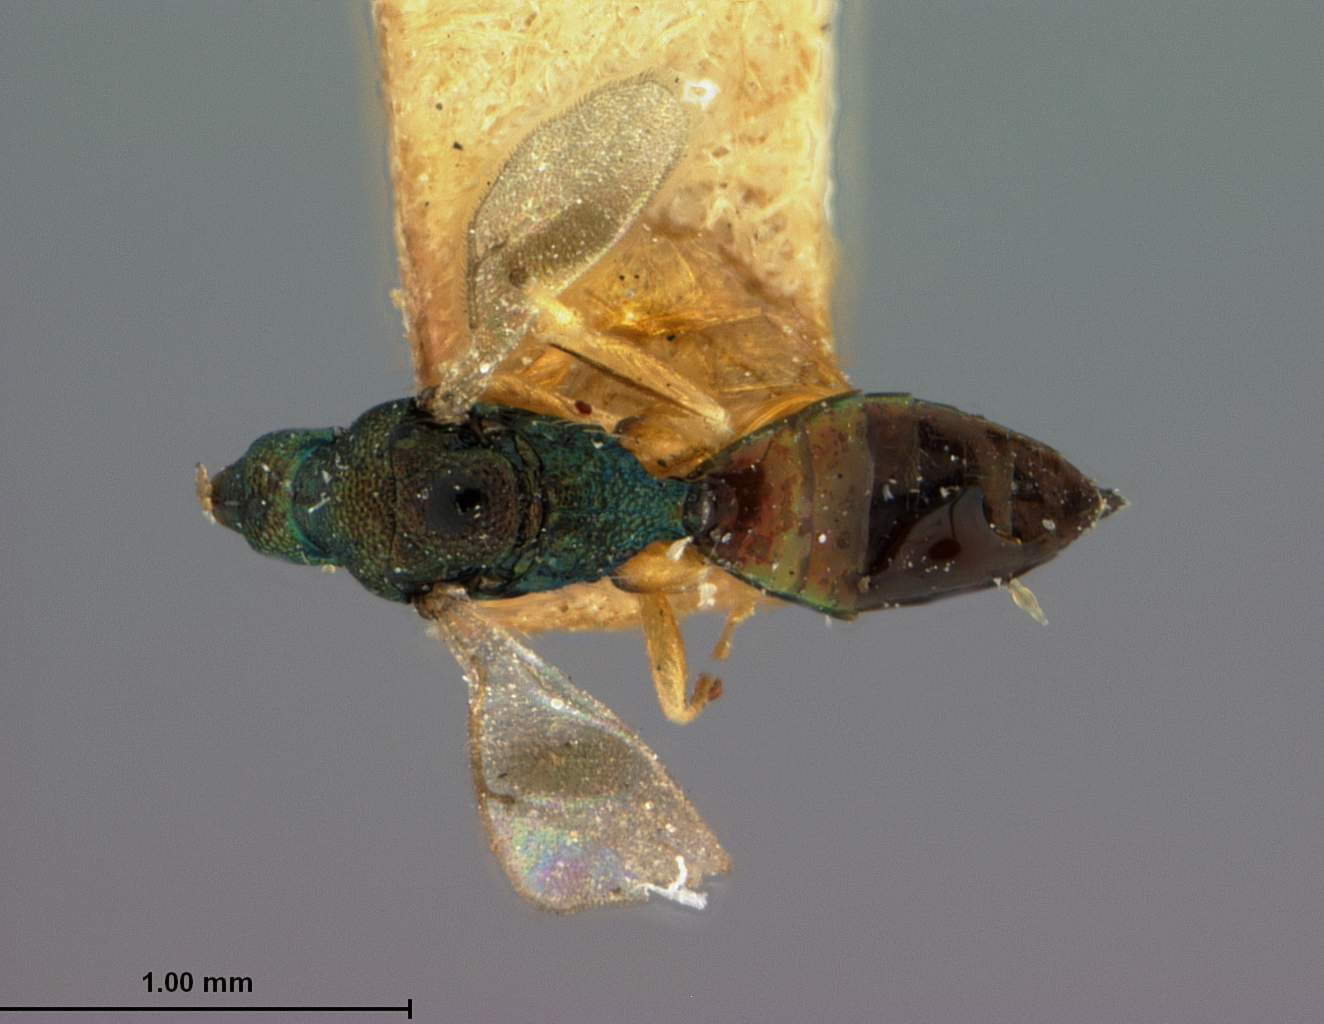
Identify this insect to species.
Notanisomorpha collaris
